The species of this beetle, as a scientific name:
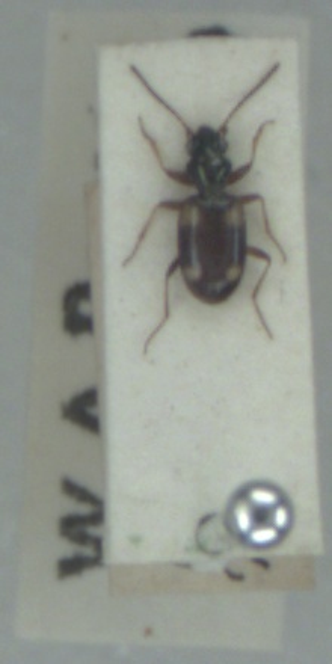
Bembidion quadrimaculatum
